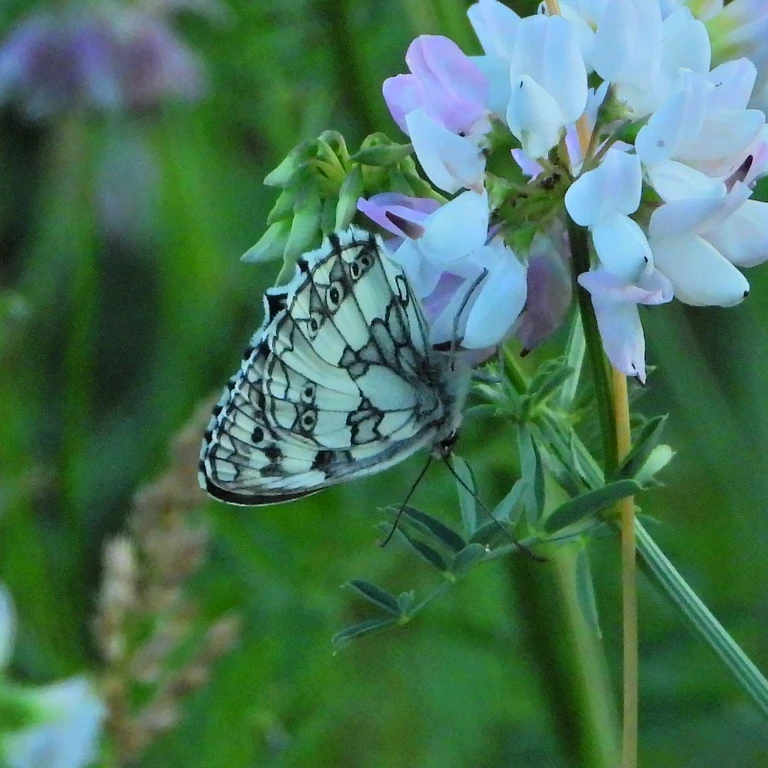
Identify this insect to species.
Melanargia galathea
